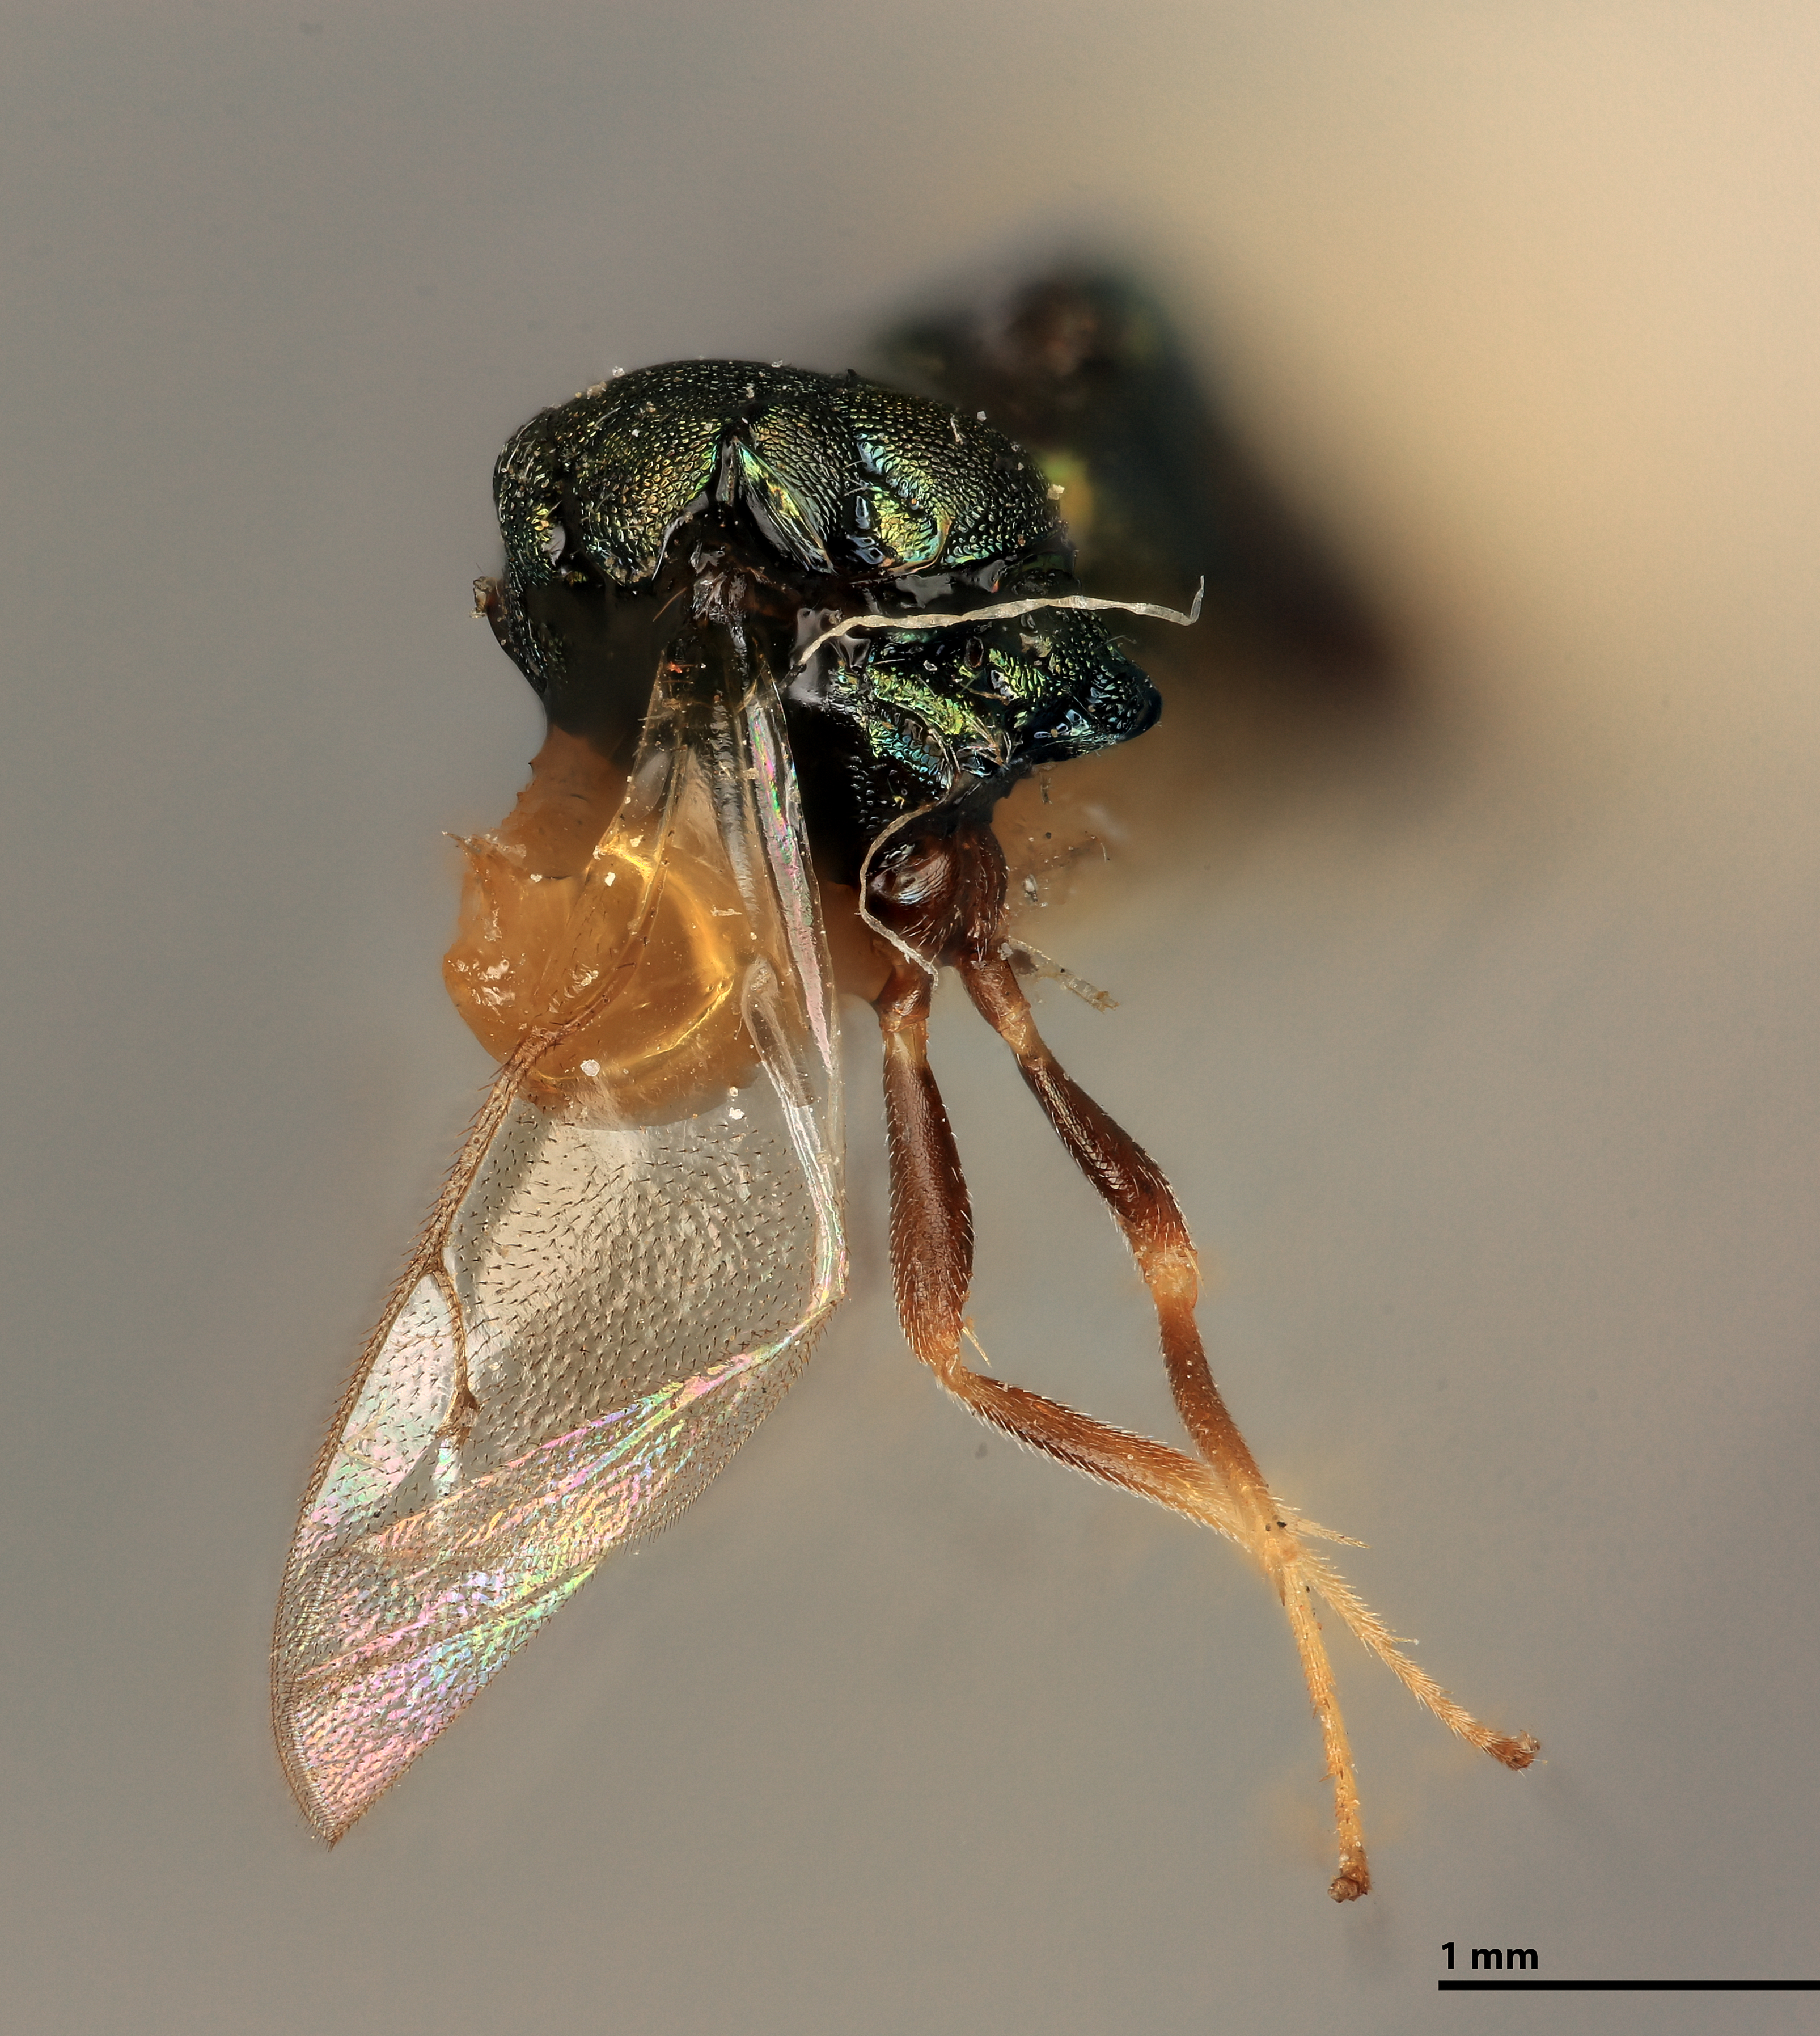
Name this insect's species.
Habrocytus borrowi
